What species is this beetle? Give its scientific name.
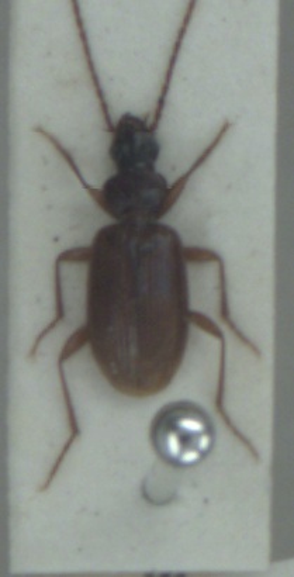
Trechus rubens
